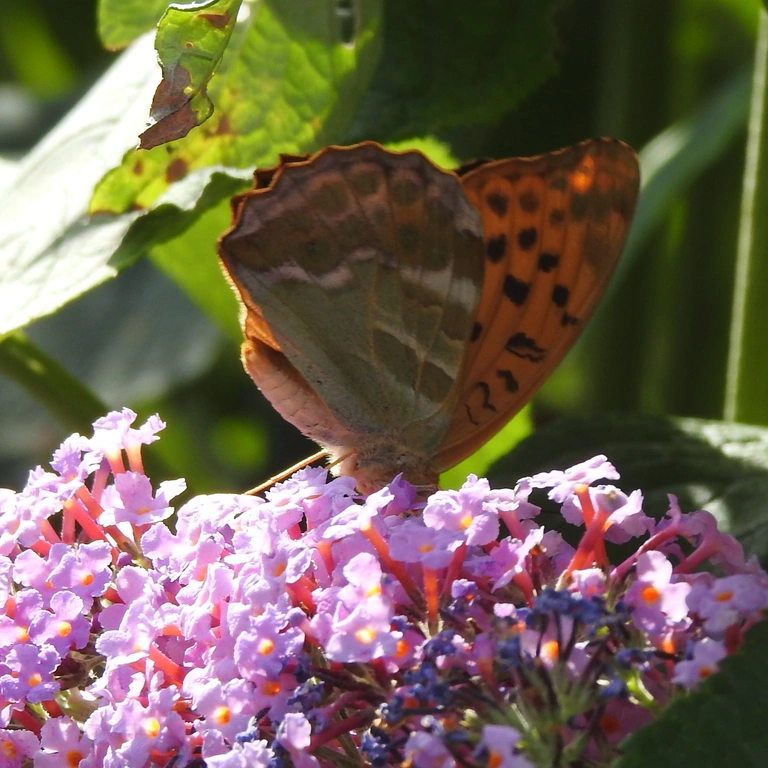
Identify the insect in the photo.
Argynnis paphia
